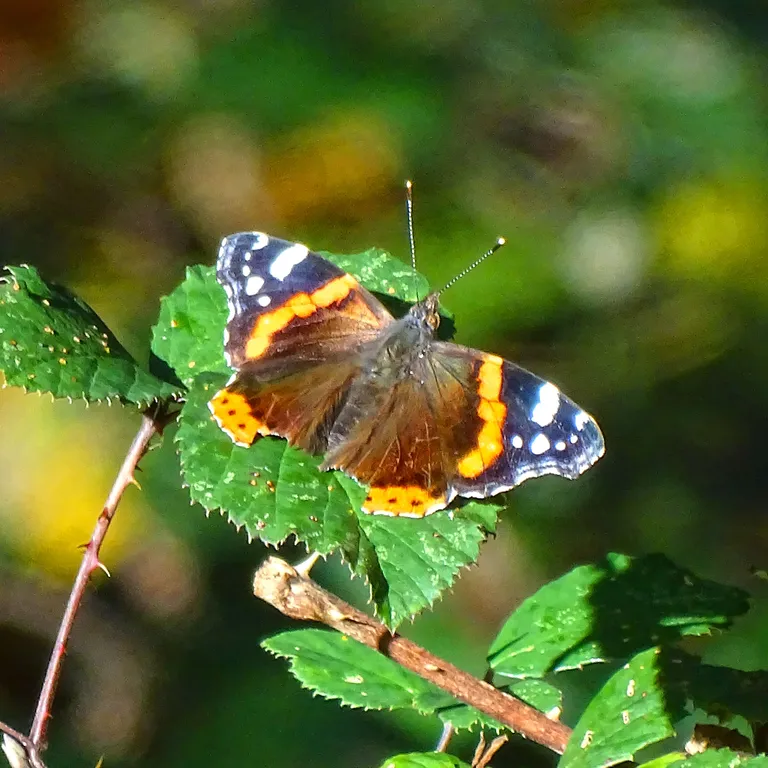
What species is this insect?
Vanessa atalanta
